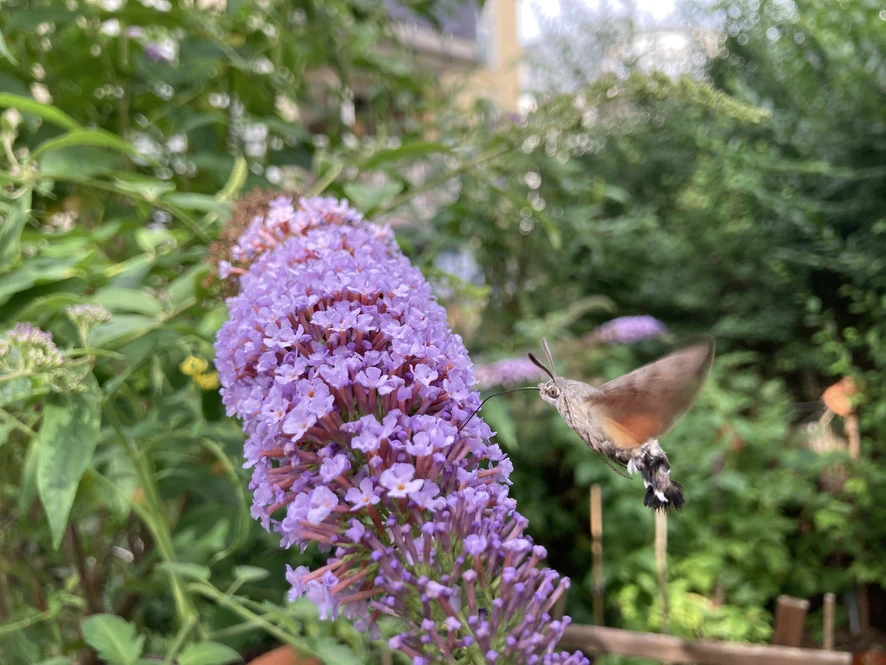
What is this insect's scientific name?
Macroglossum stellatarum
